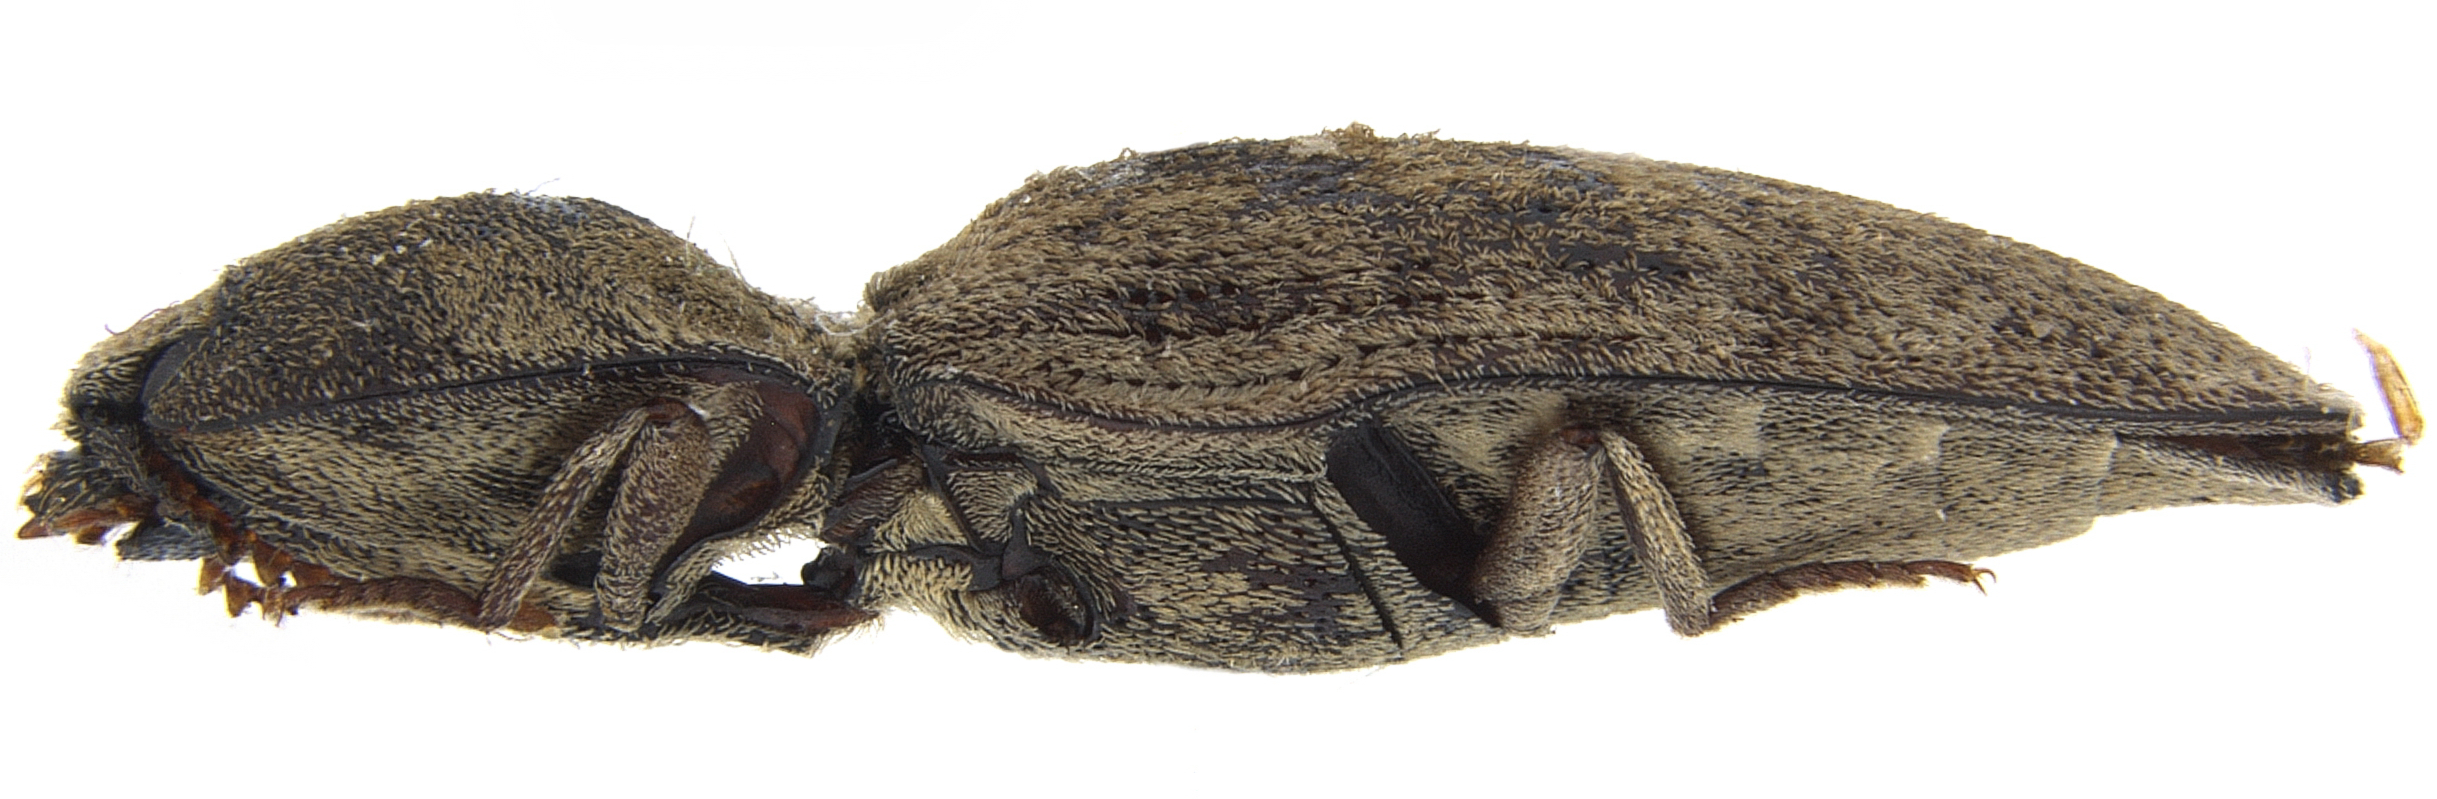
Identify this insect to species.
Agrypnus limosus
